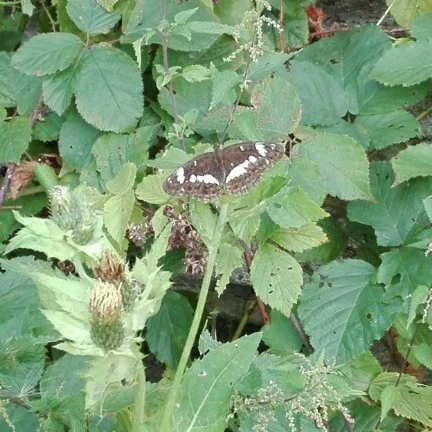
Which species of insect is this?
Limenitis camilla (also Ladoga camilla)
